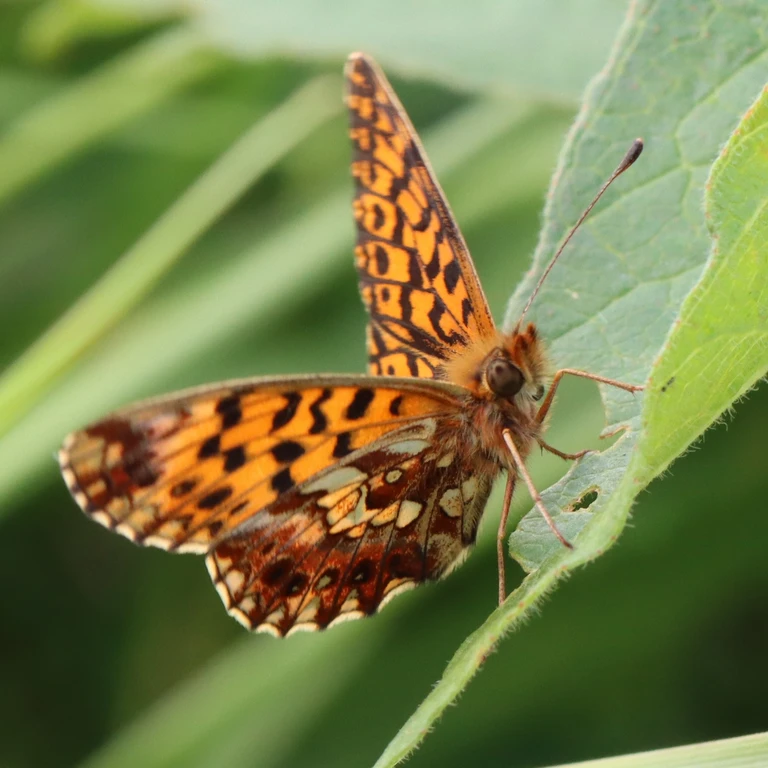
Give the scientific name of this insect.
Boloria dia
